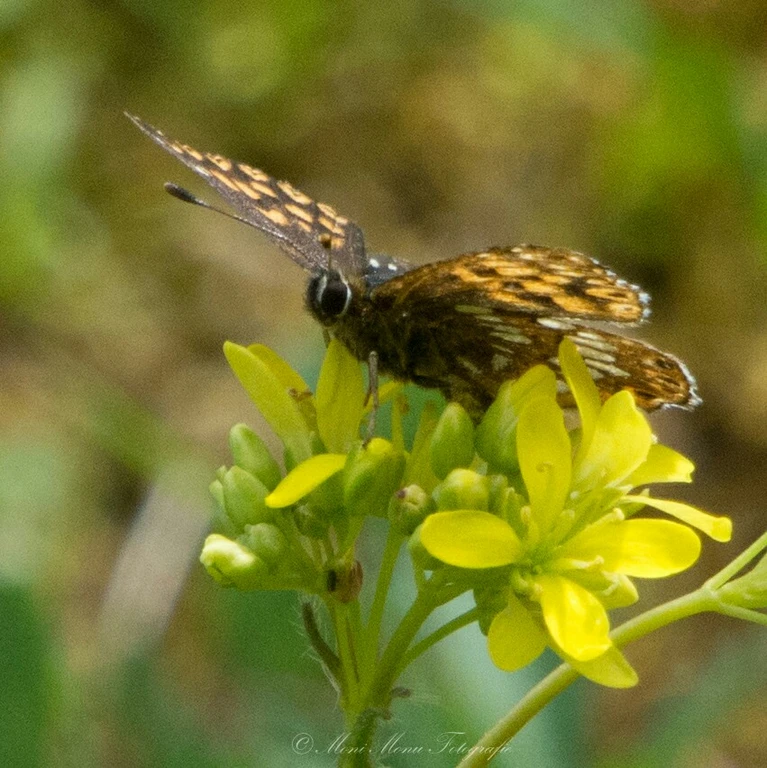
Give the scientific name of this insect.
Hamearis lucina
